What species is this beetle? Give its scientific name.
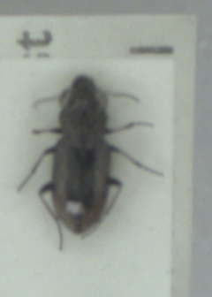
Notiophilus biguttatus
